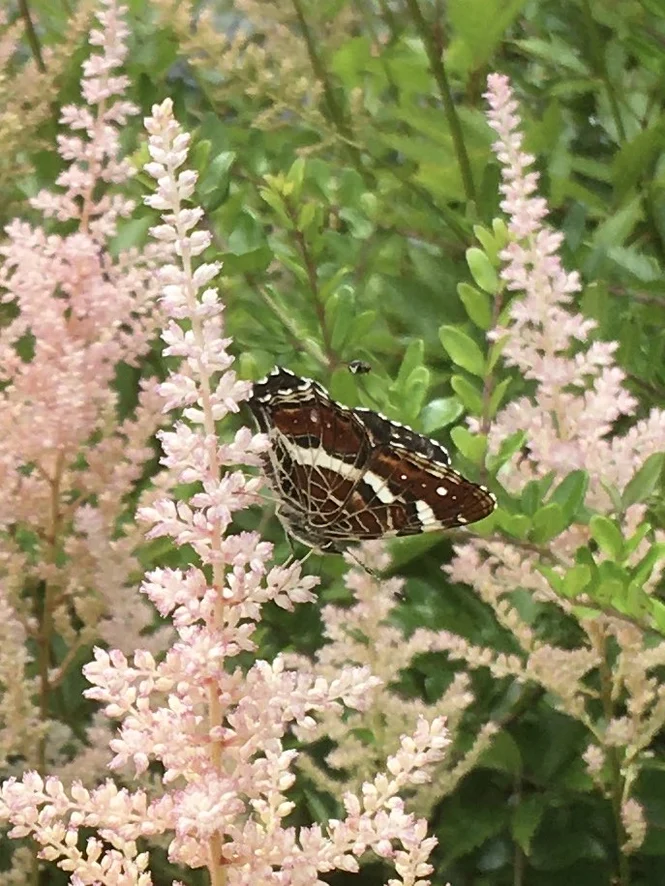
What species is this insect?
Araschnia levana
